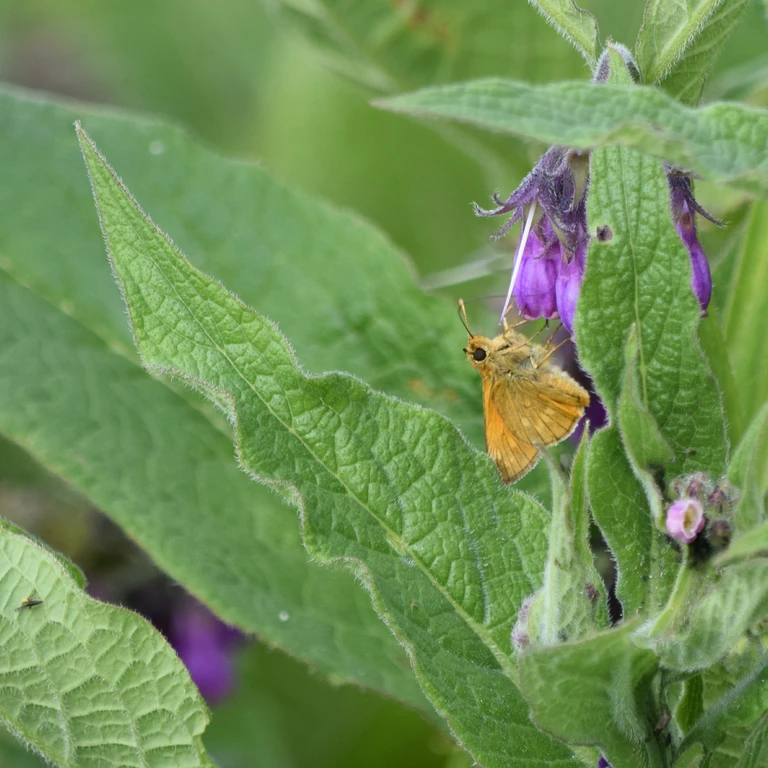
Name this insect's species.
Ochlodes sylvanus (also Ochlodes venata)
